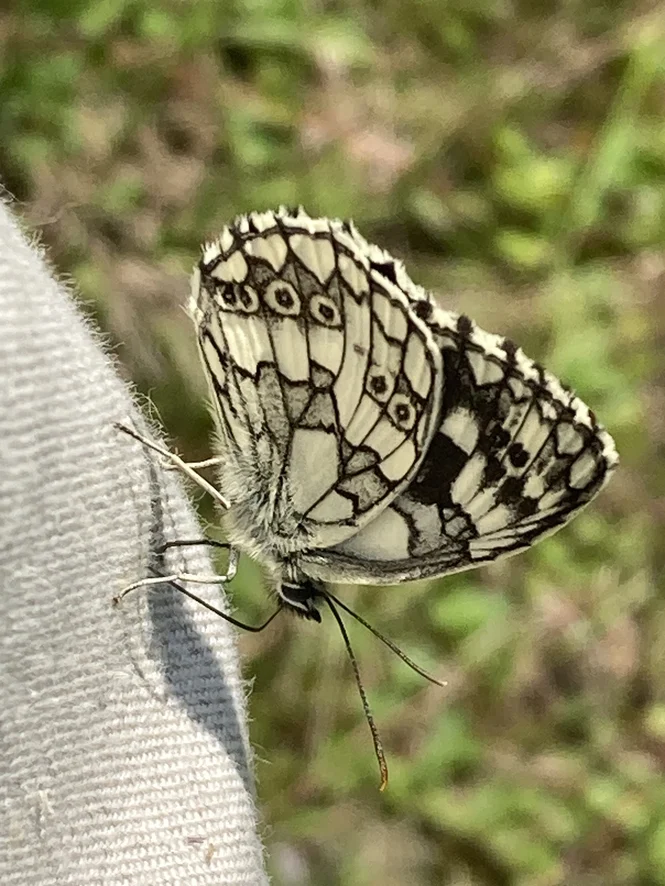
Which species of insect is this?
Melanargia galathea
